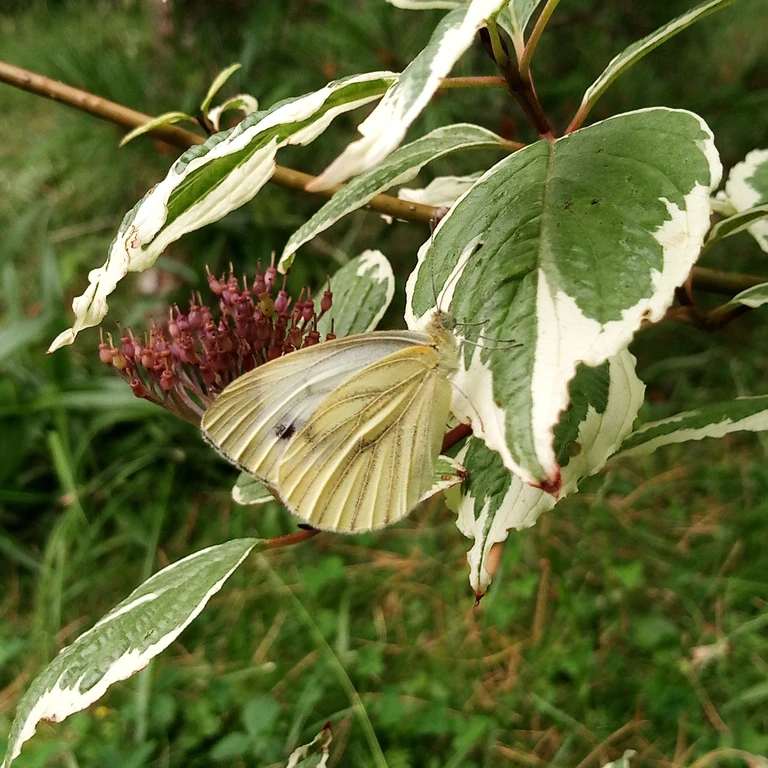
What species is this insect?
Pieris napi
